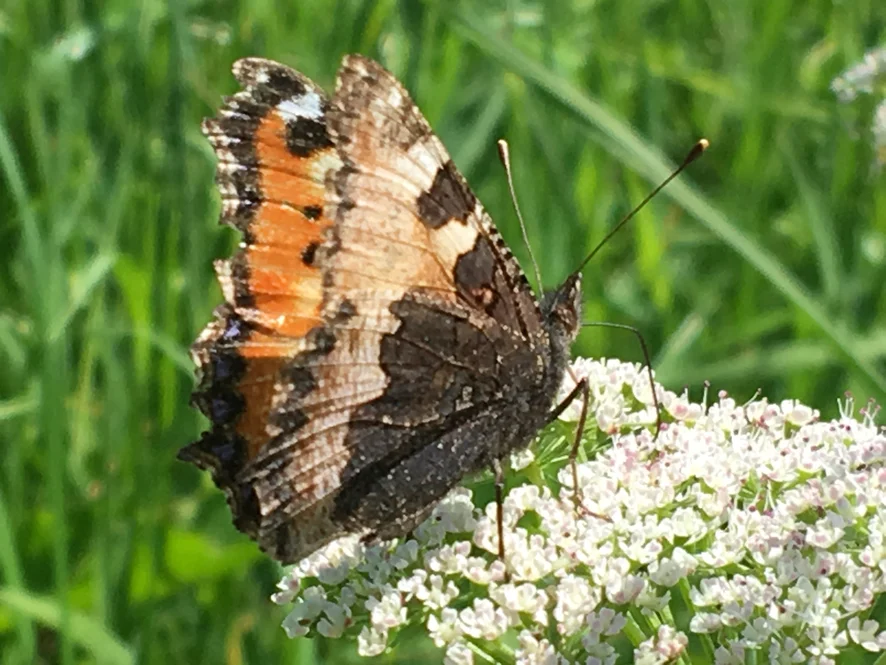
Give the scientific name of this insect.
Aglais urticae
